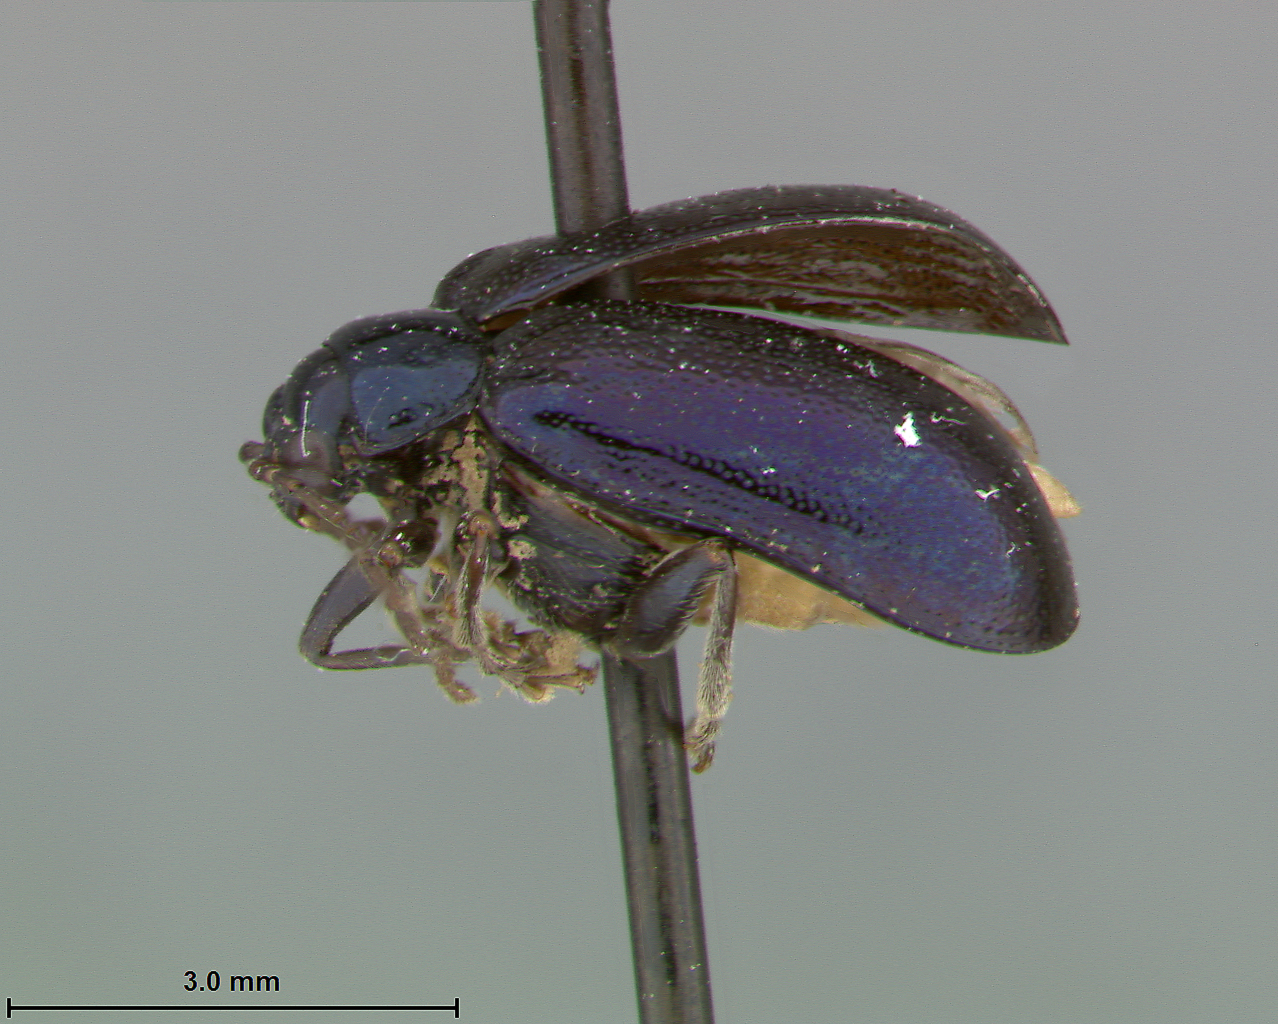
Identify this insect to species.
Arthrotus purpurea
